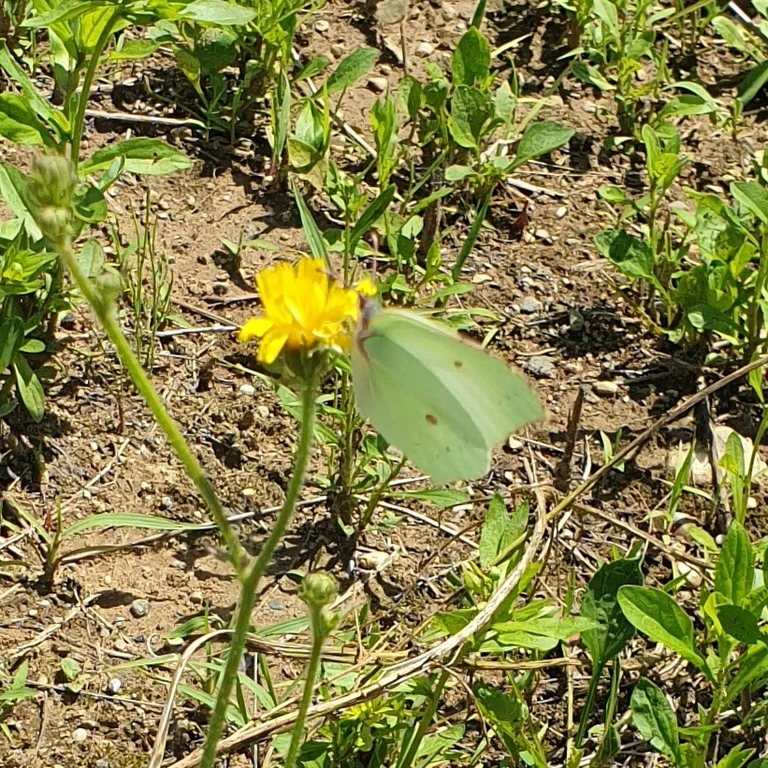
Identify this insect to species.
Gonepteryx rhamni
